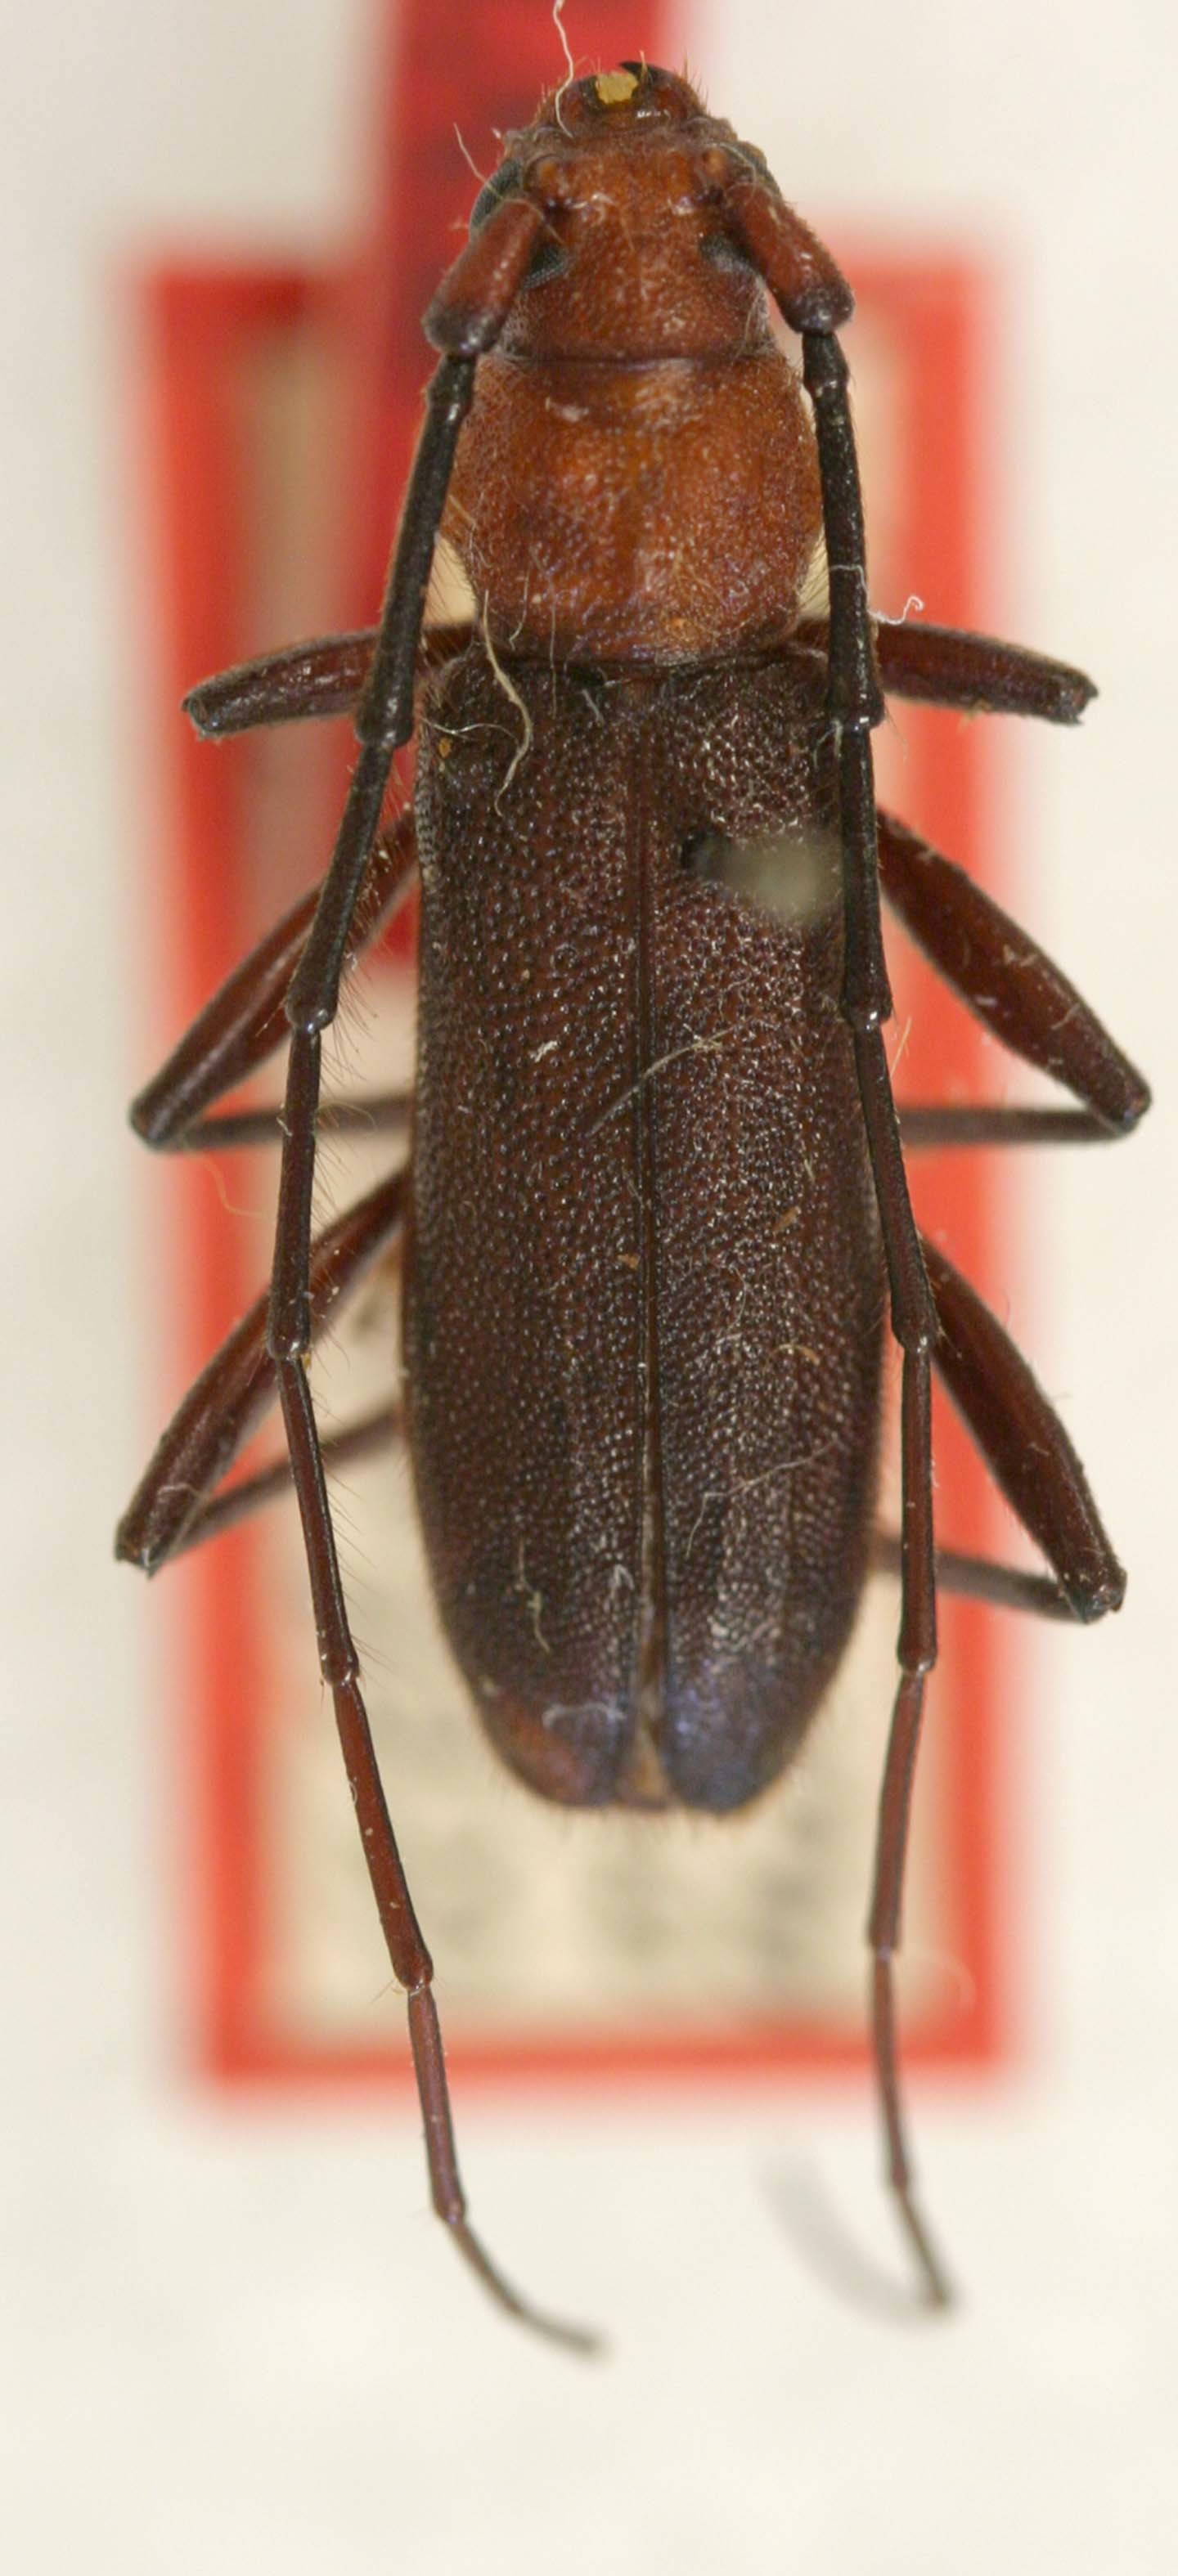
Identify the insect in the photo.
Allogaster nigripennis
